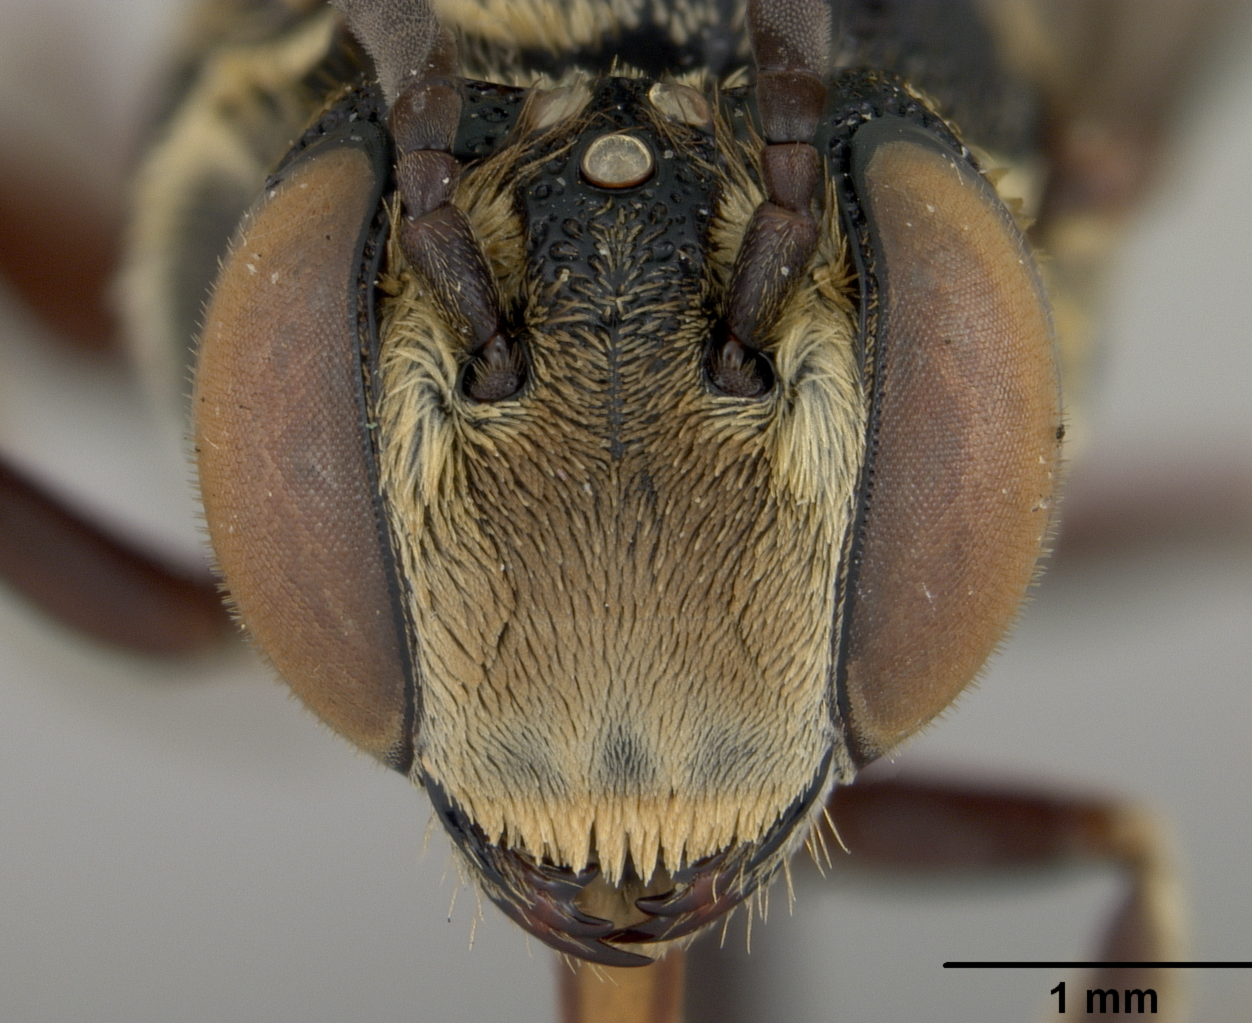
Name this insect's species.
Coelioxys spatuliventer
